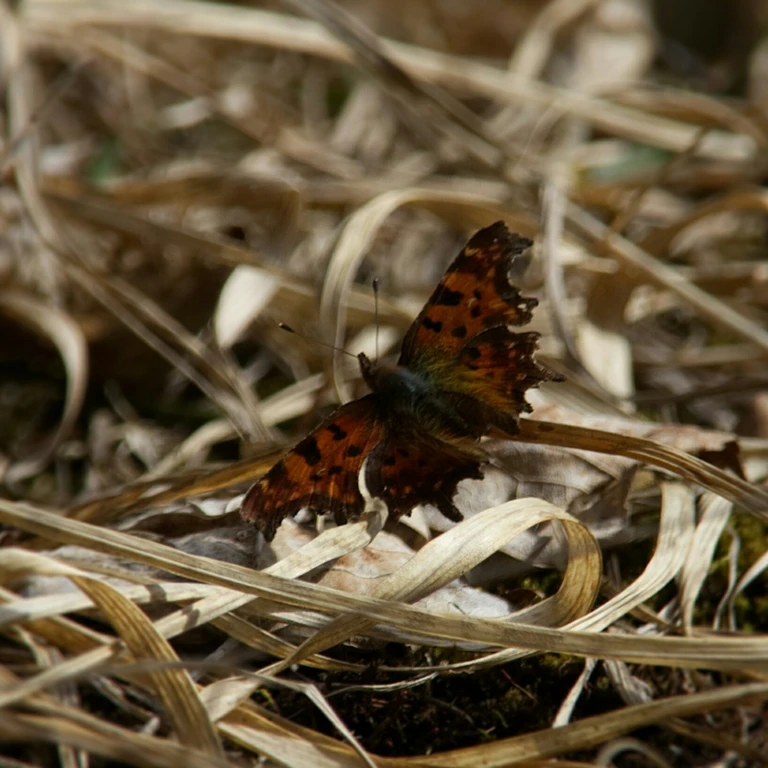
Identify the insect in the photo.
Polygonia c-album
